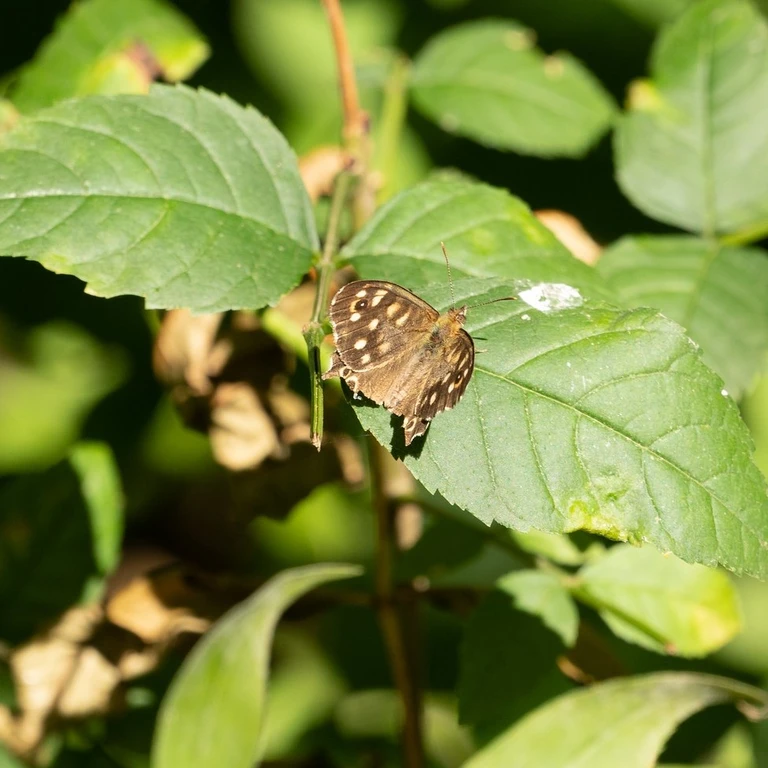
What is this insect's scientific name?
Pararge aegeria
